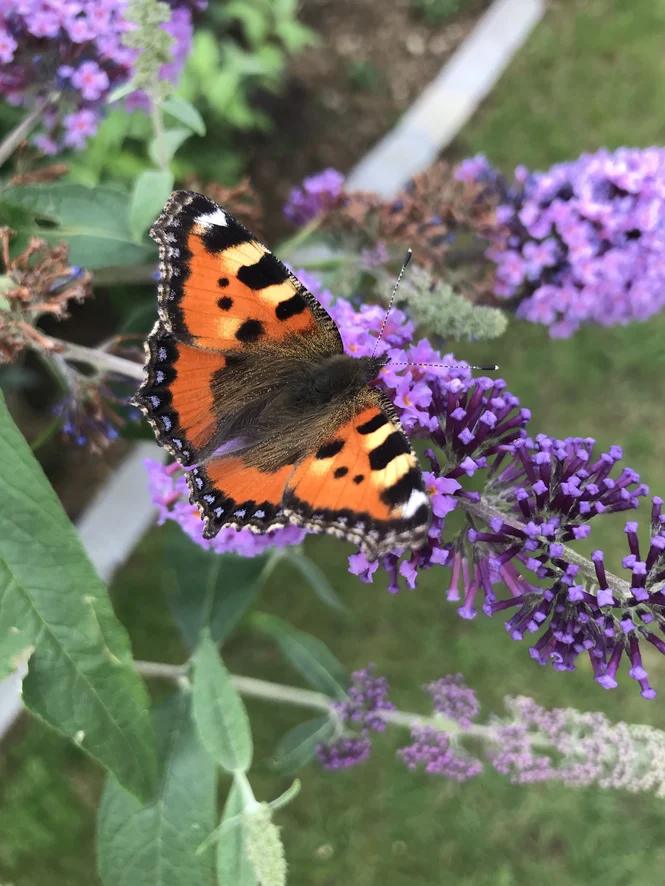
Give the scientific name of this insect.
Aglais urticae
